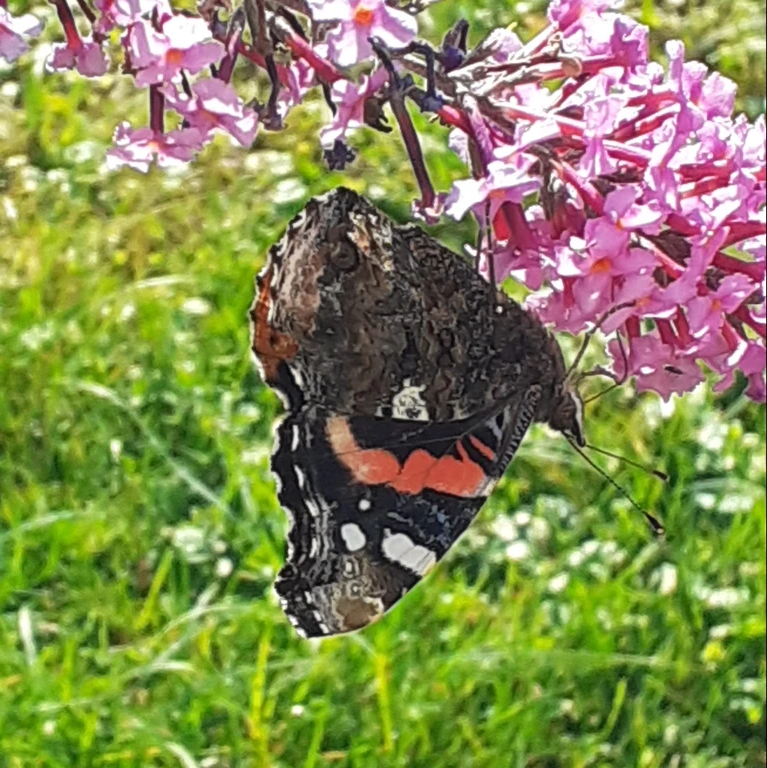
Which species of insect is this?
Vanessa atalanta
